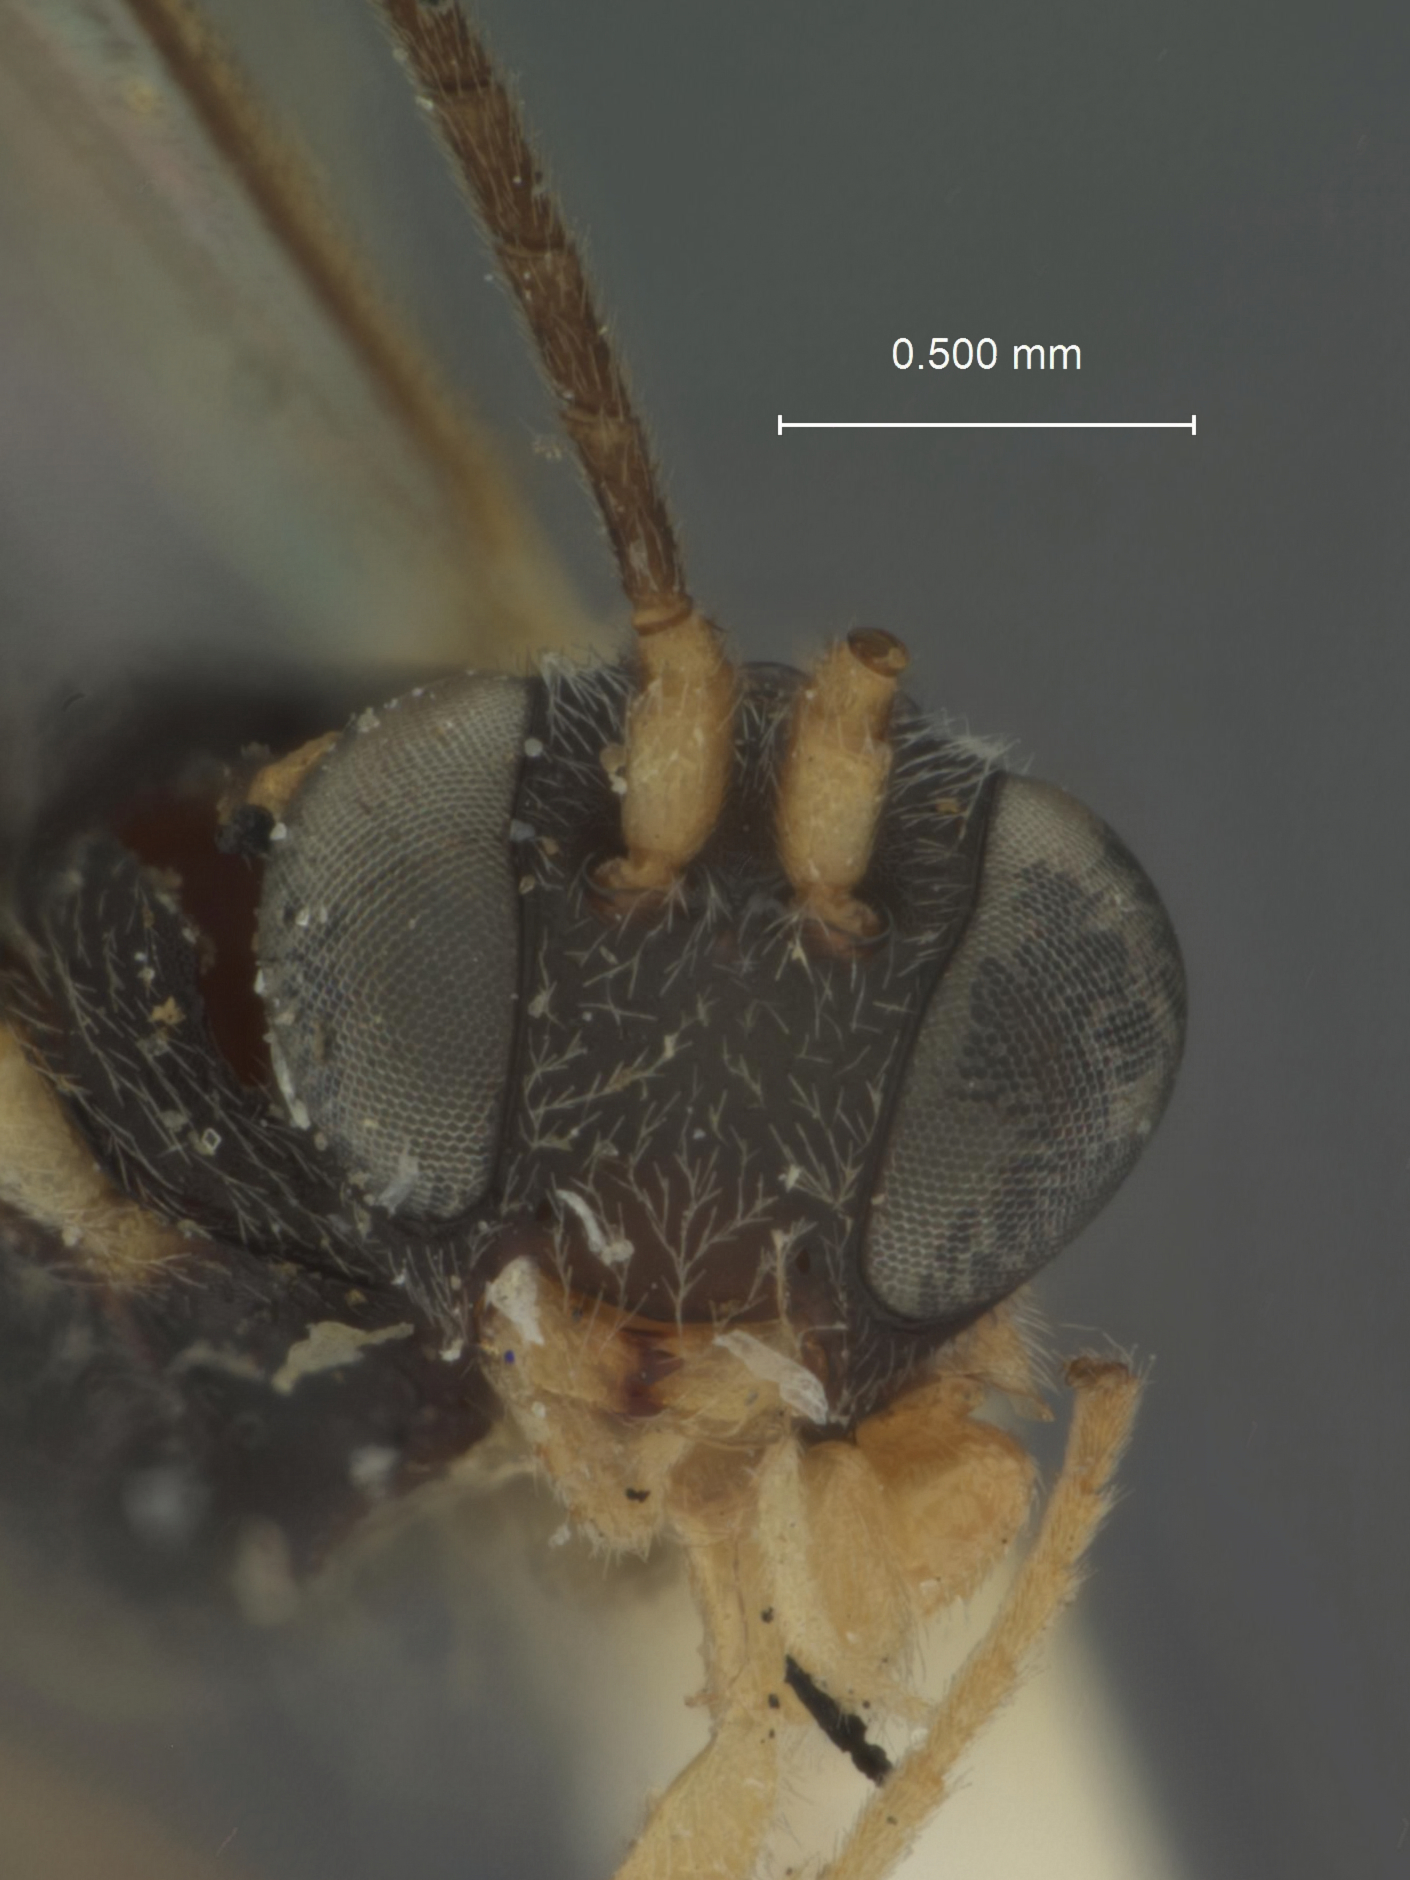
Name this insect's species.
Hypothereutes geometrae
